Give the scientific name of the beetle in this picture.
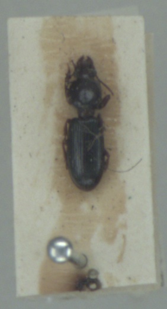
Clivina fossor
